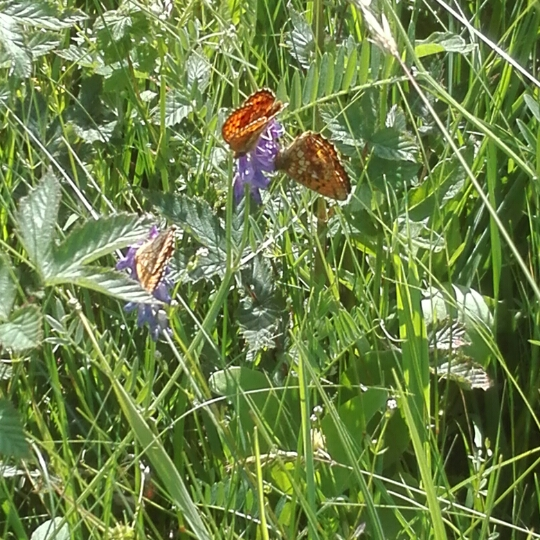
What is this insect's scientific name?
Brenthis ino
